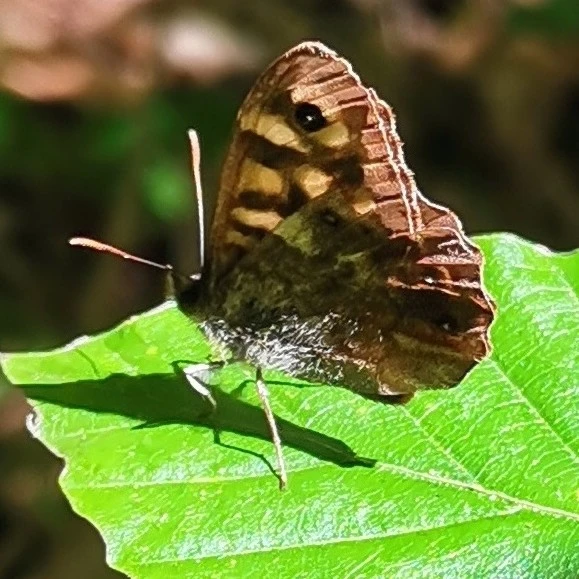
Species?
Pararge aegeria
